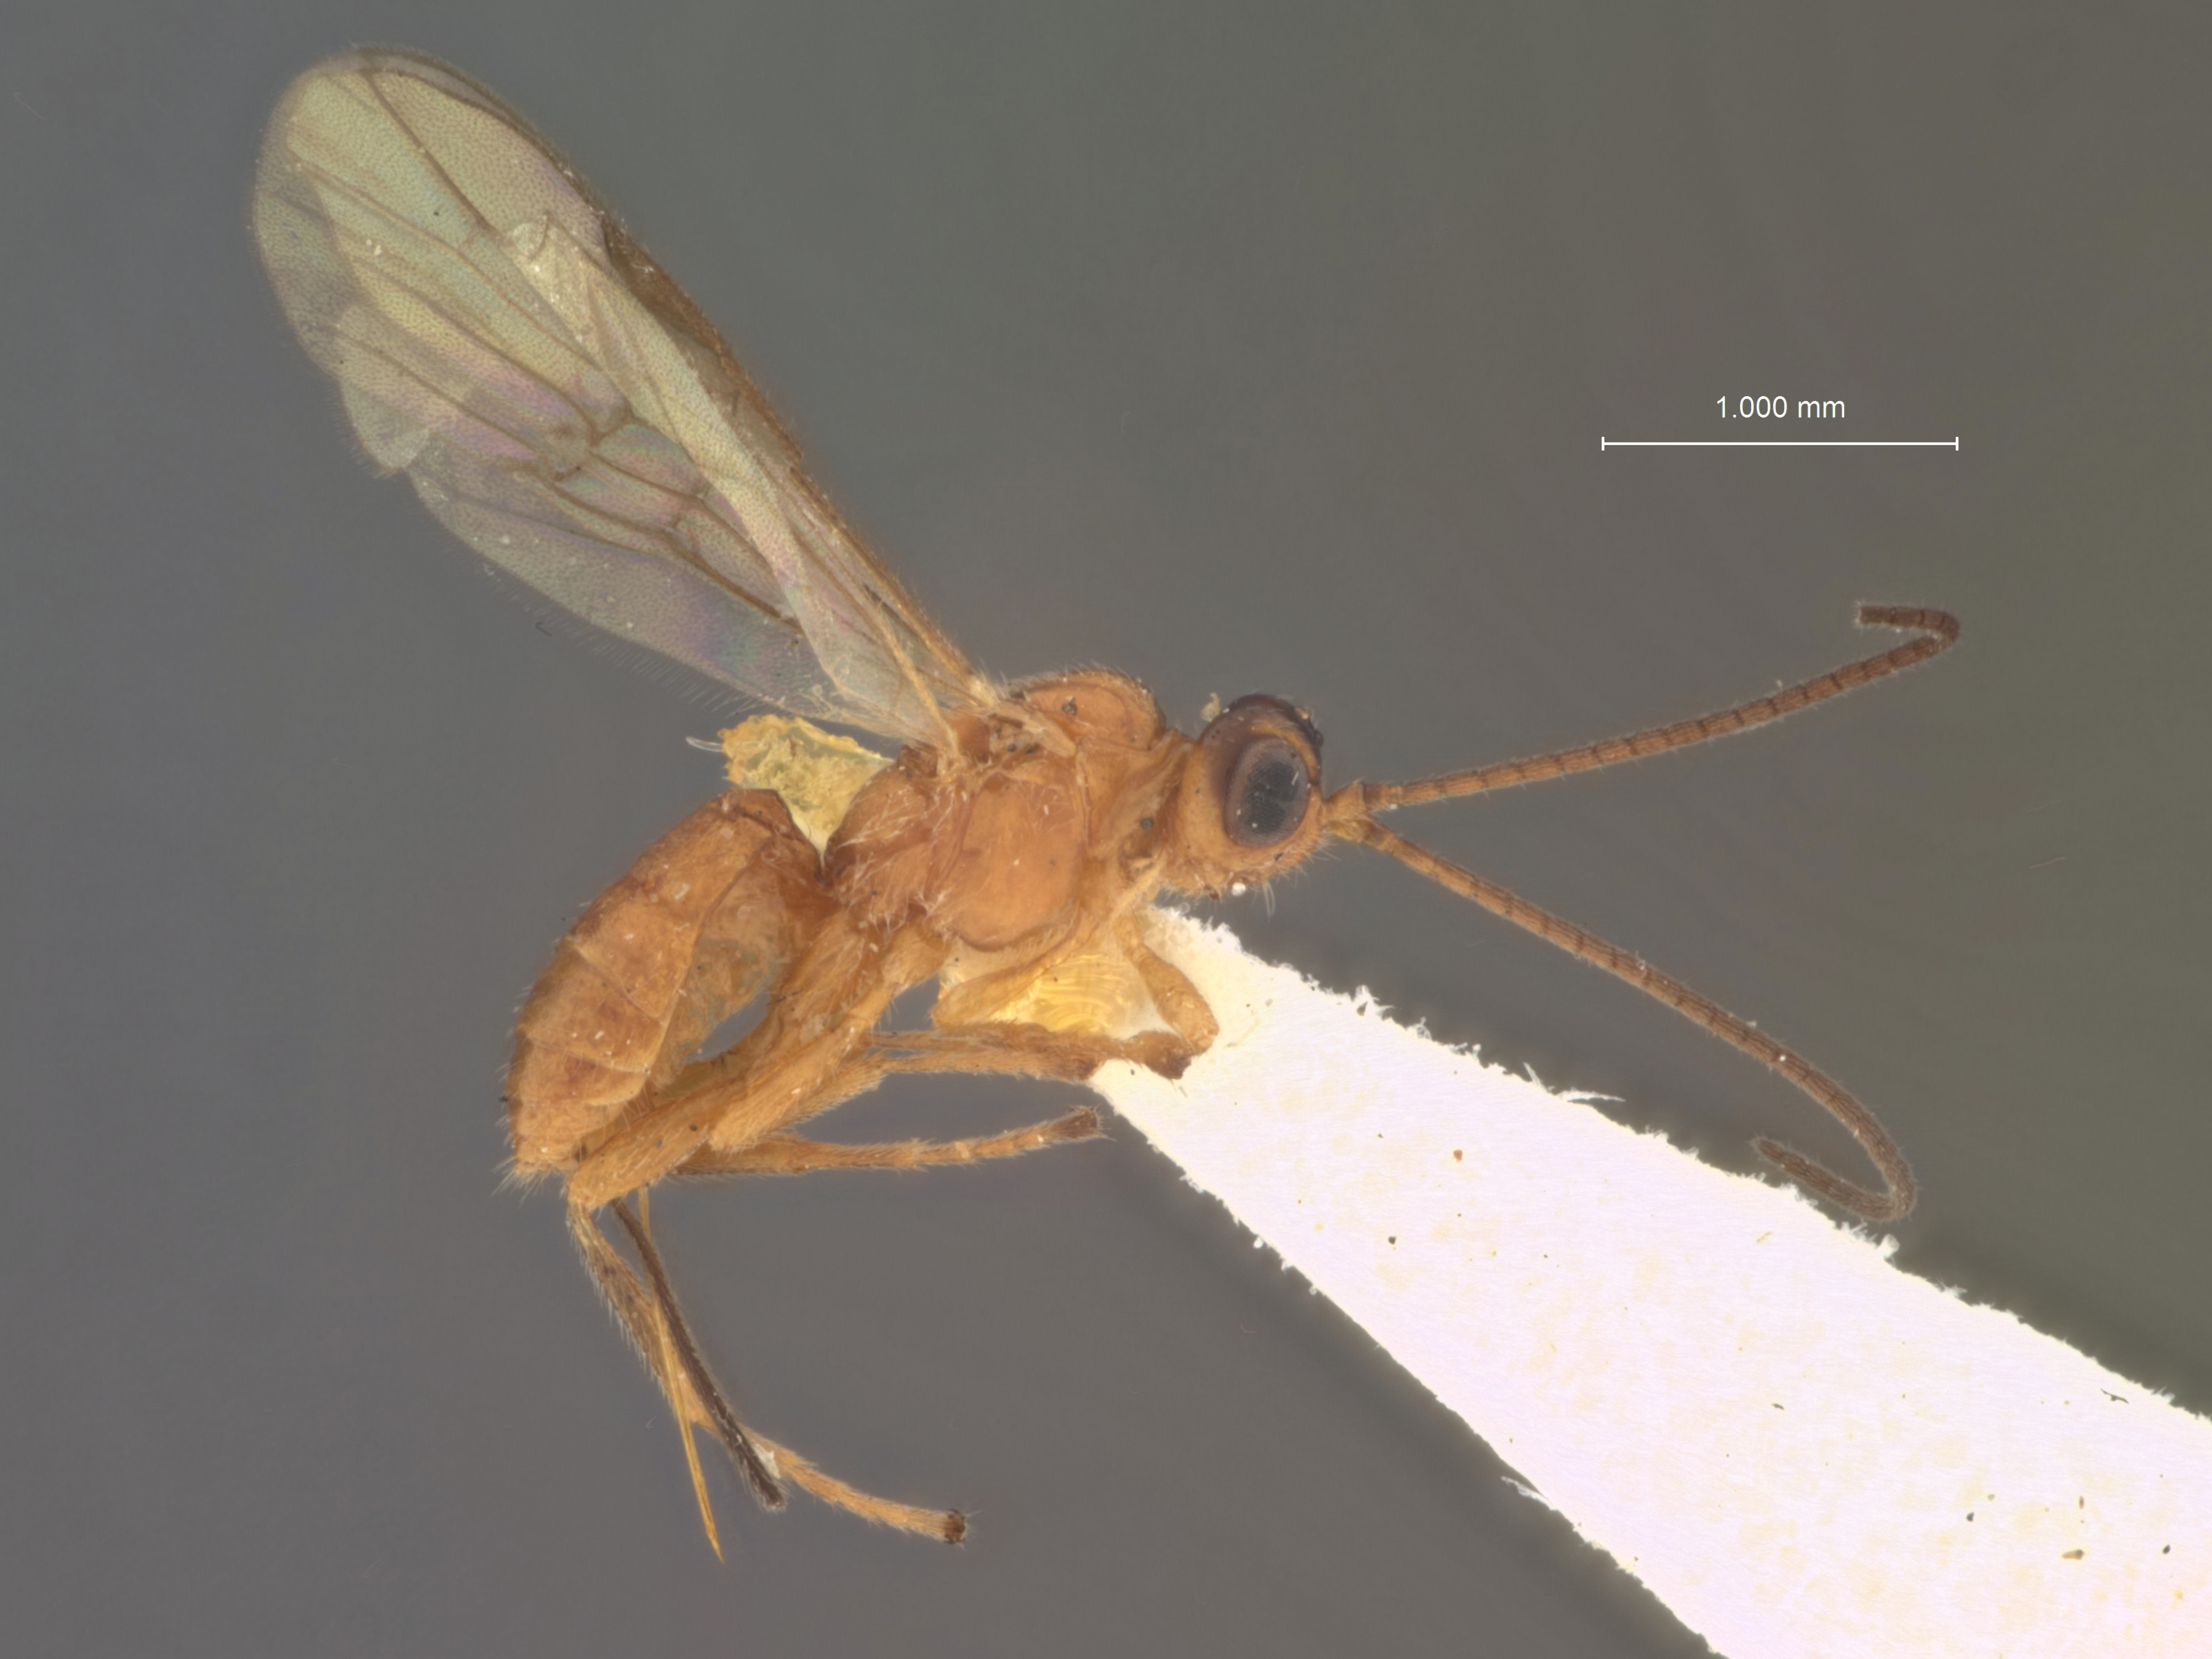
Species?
Microbracon punctatus
